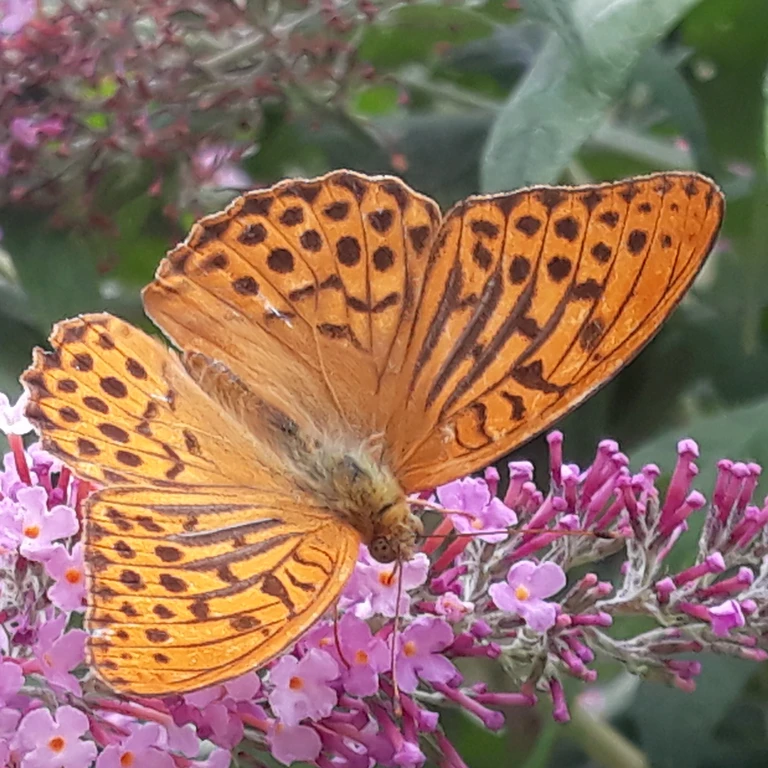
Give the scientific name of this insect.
Argynnis paphia
